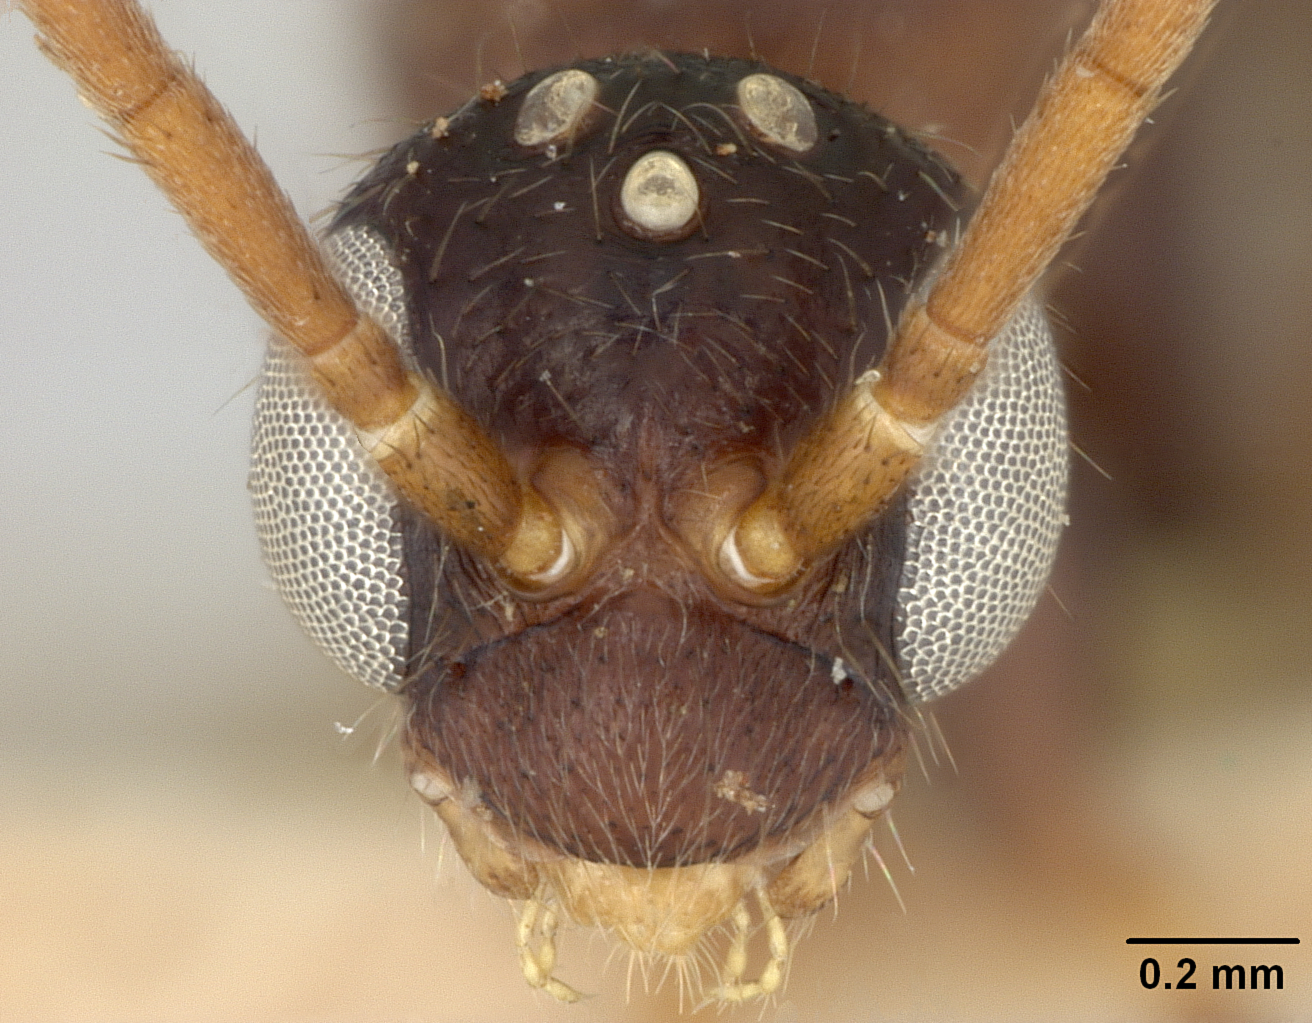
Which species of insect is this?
Leptogenys diminuta
